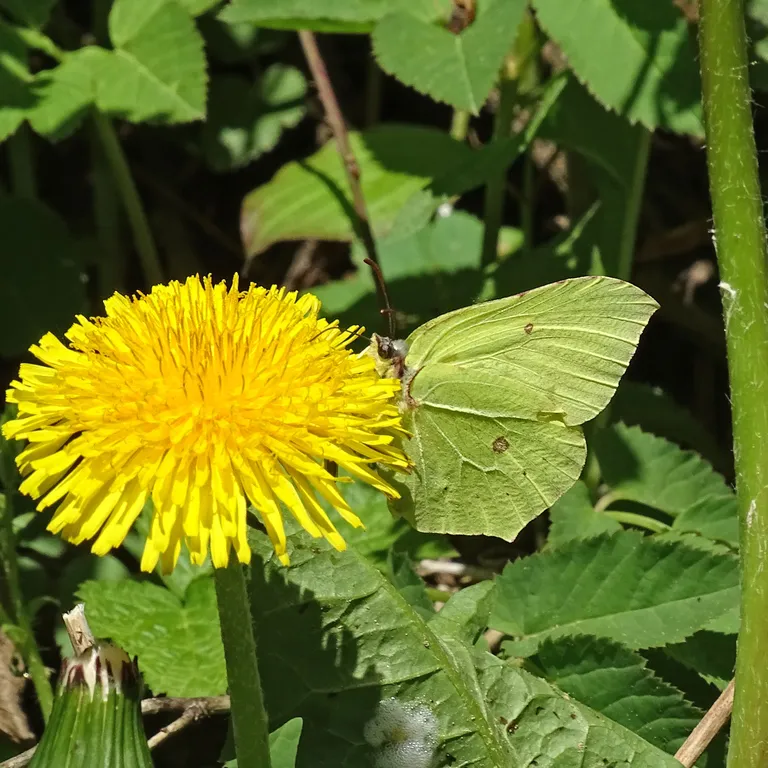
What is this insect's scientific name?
Gonepteryx rhamni
